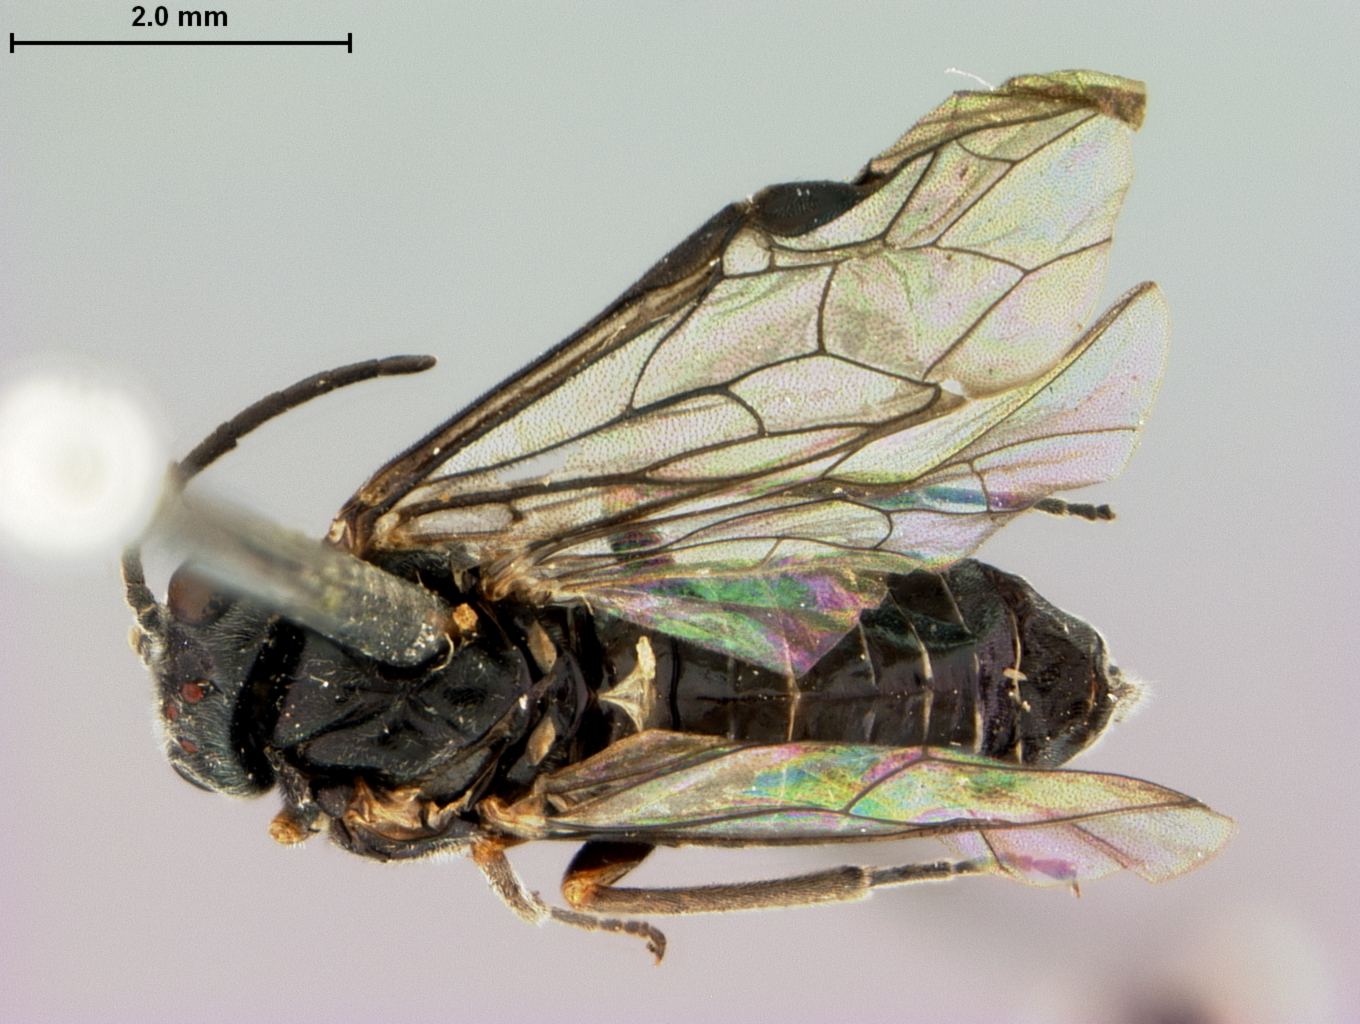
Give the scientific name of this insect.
Paracharactus niger
